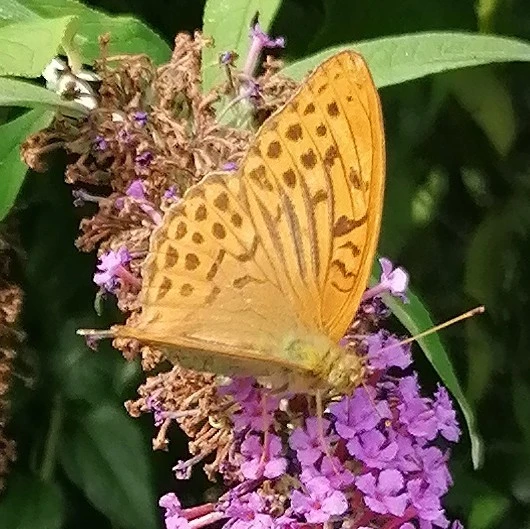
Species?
Argynnis paphia
